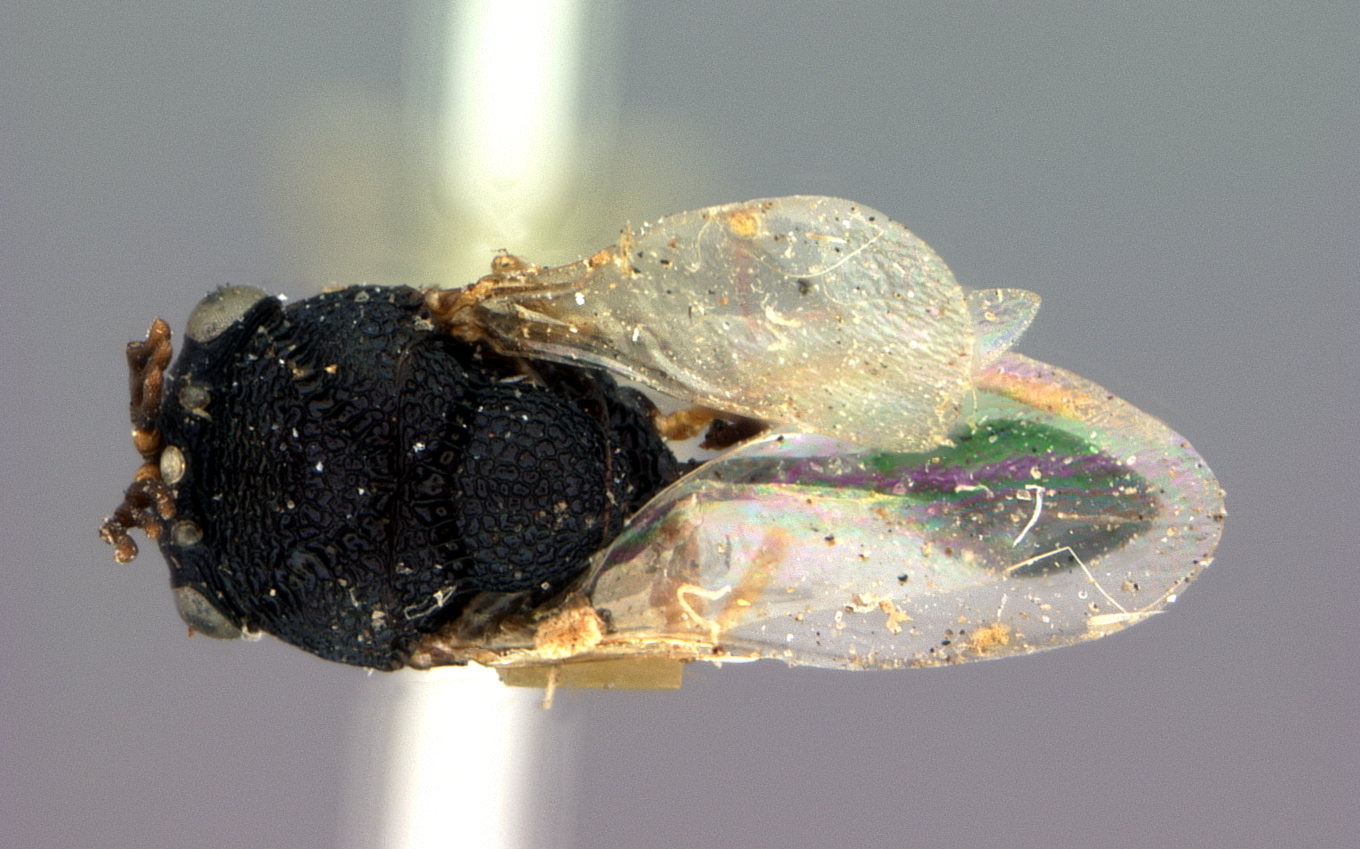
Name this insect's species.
Chalcura californica
